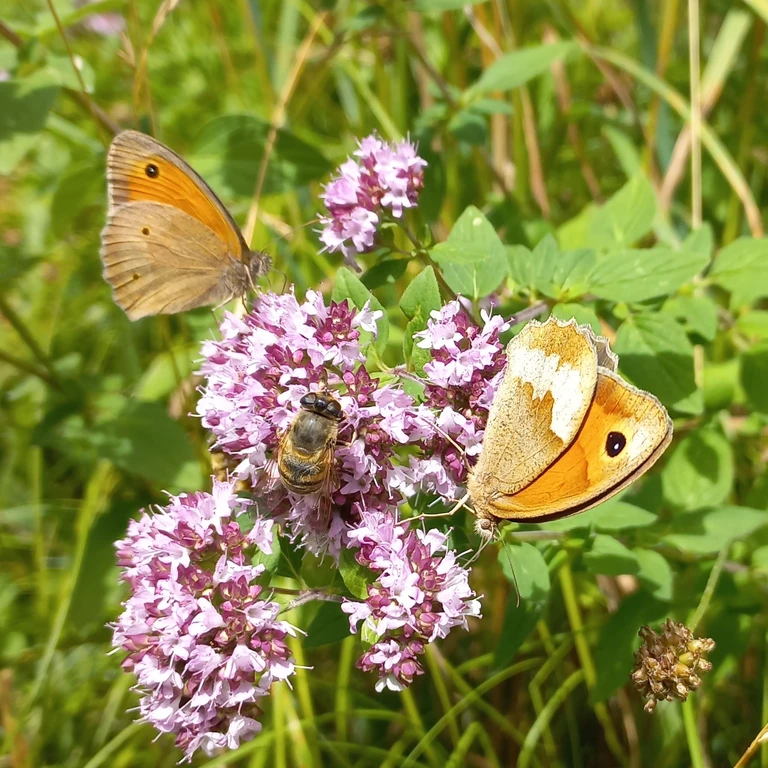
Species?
Maniola jurtina
